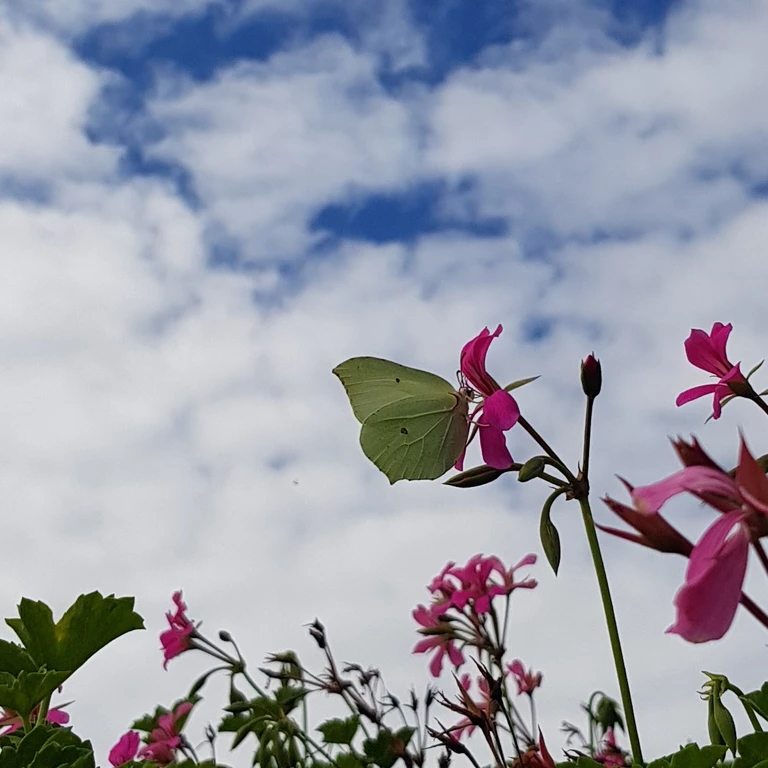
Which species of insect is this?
Gonepteryx rhamni
